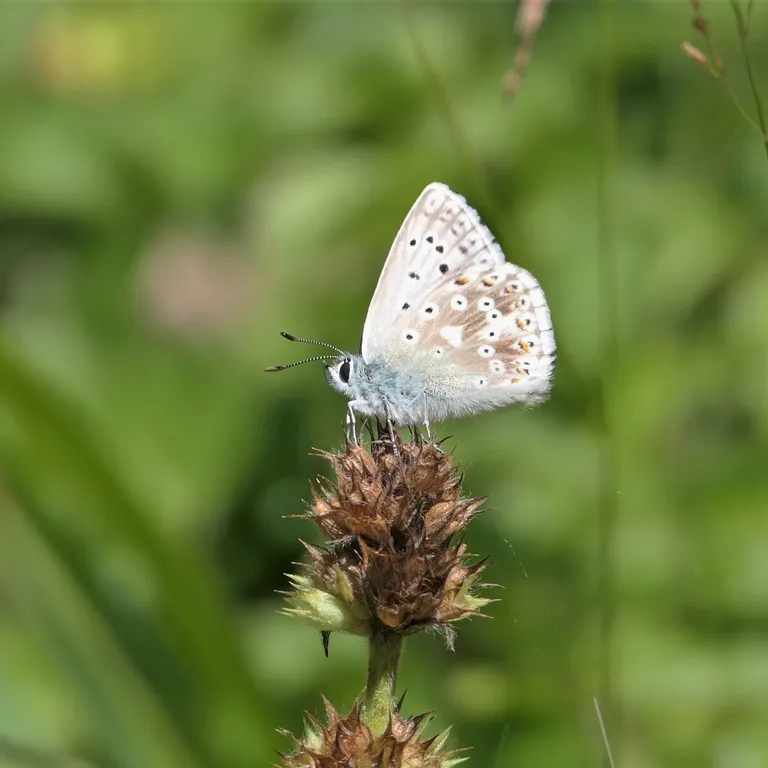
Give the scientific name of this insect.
Lysandra coridon
